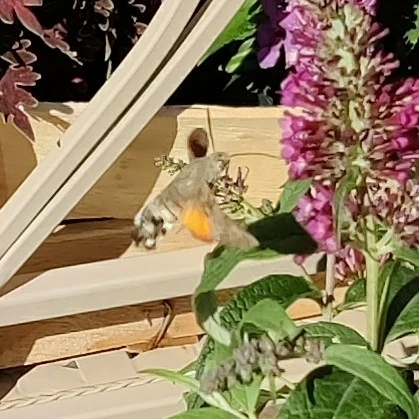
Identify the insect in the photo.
Macroglossum stellatarum
